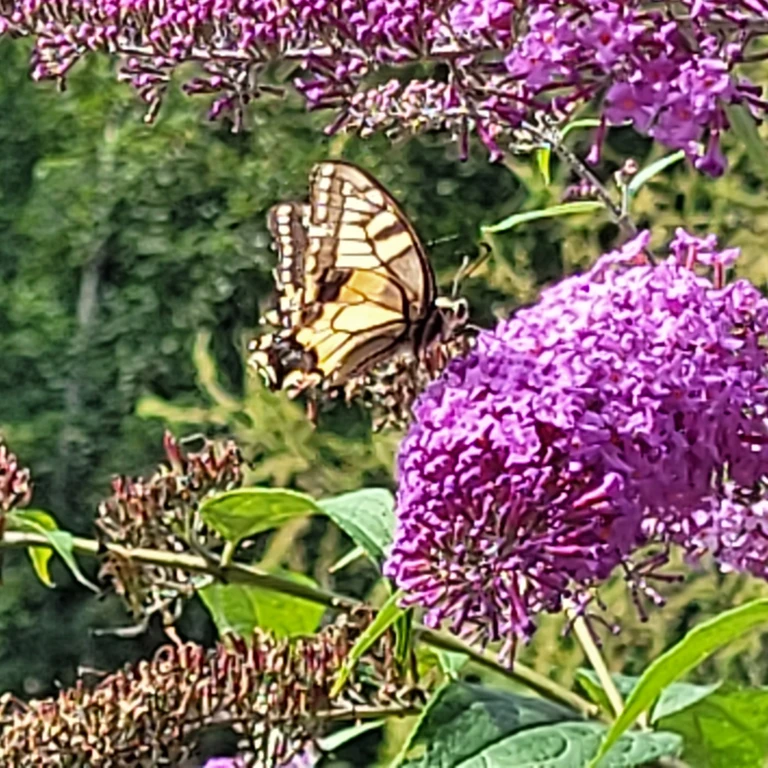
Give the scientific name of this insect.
Papilio machaon
